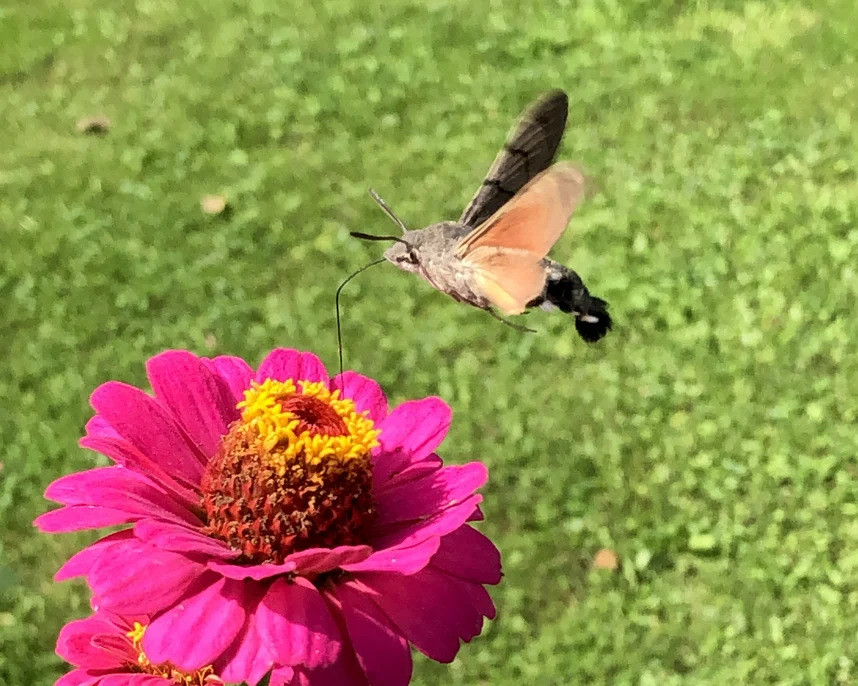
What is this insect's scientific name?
Macroglossum stellatarum
